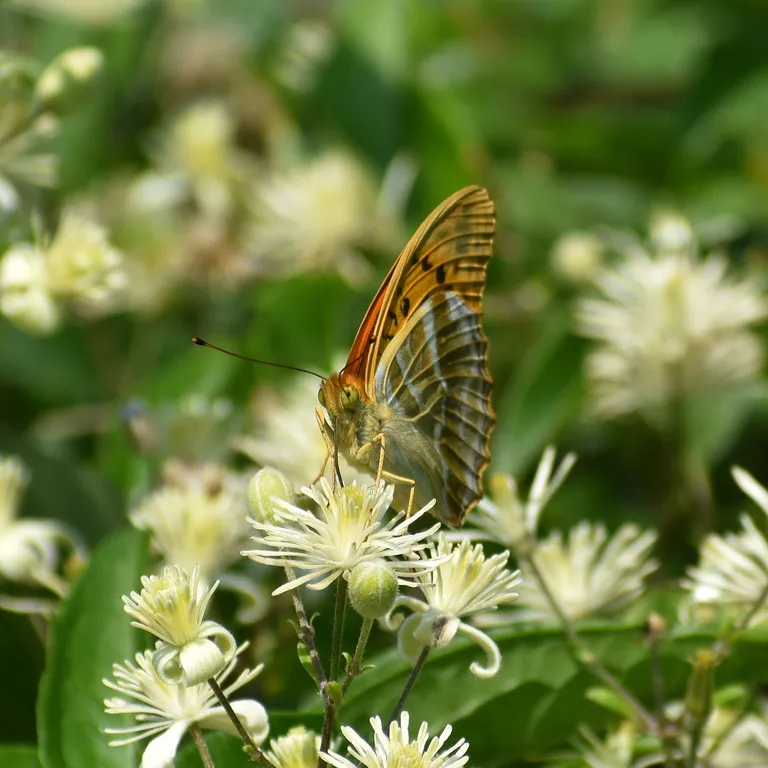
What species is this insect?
Argynnis paphia
